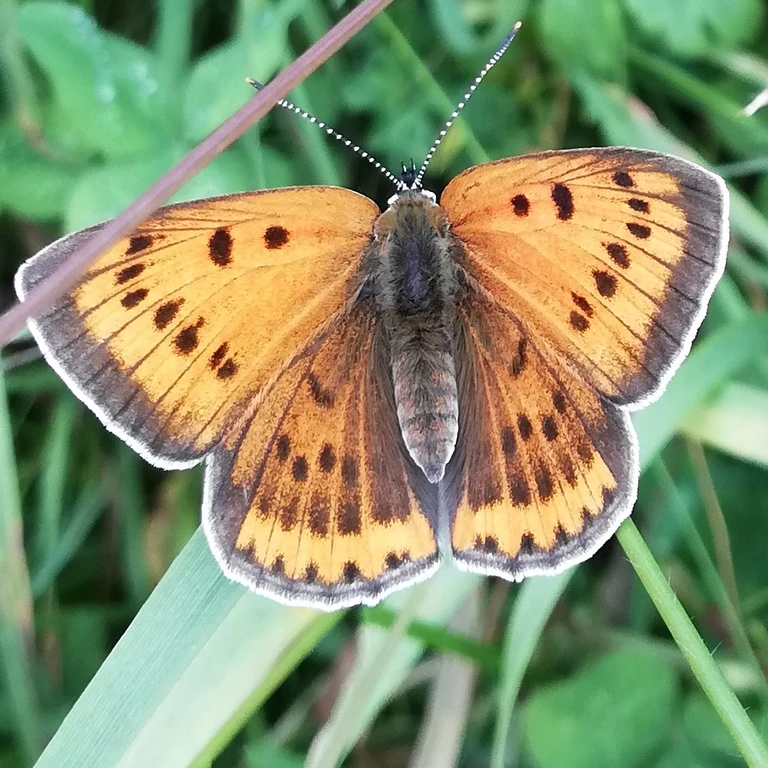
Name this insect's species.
Lycaena dispar
